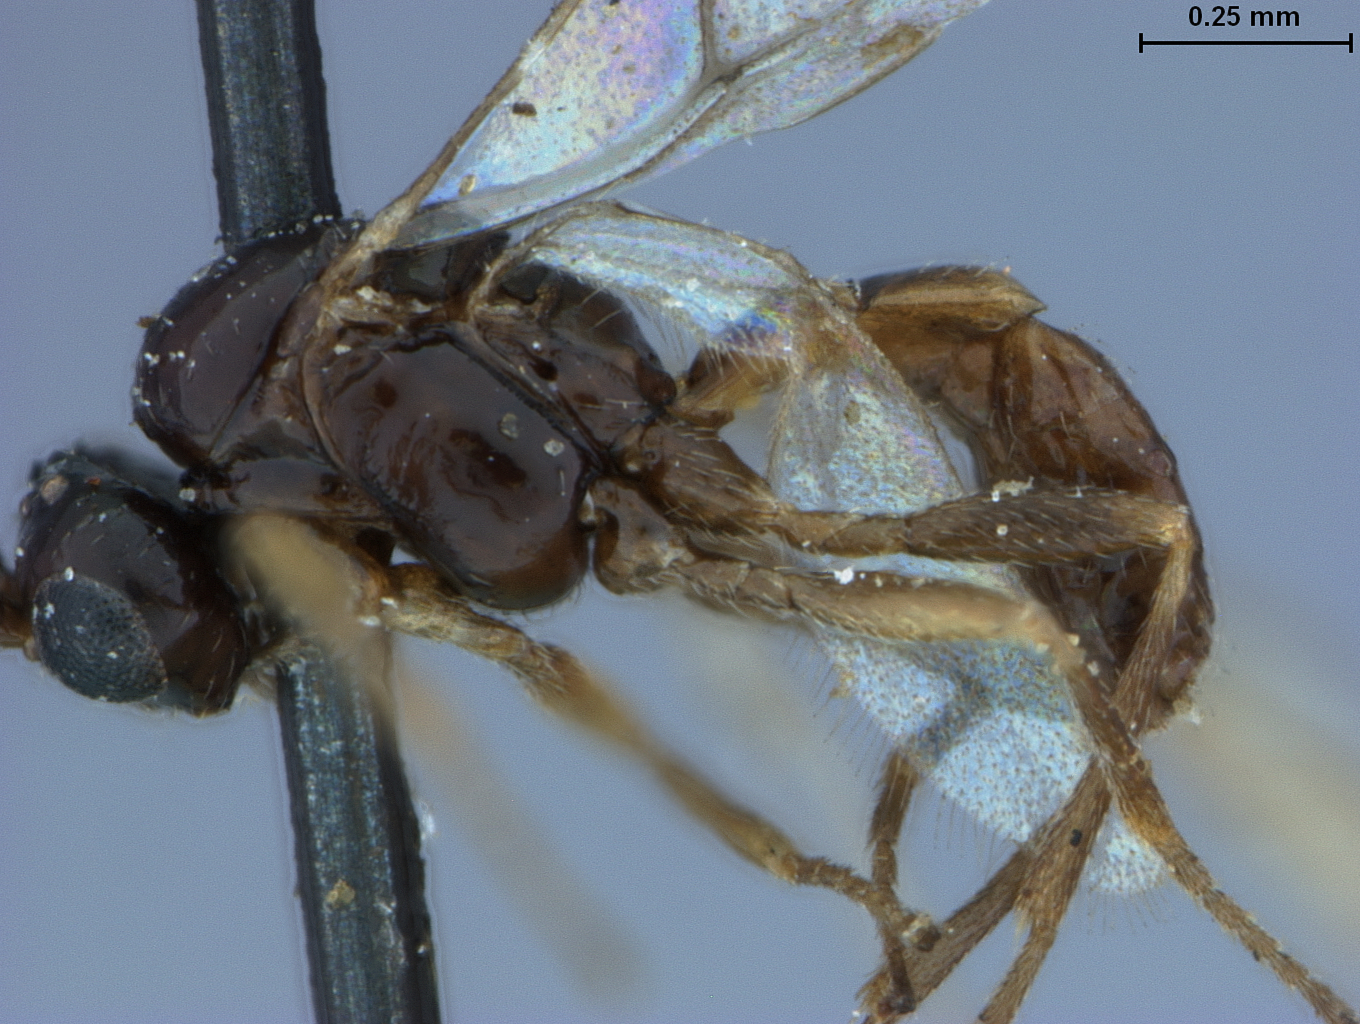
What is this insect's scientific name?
Lysiphlebus piceiventris
